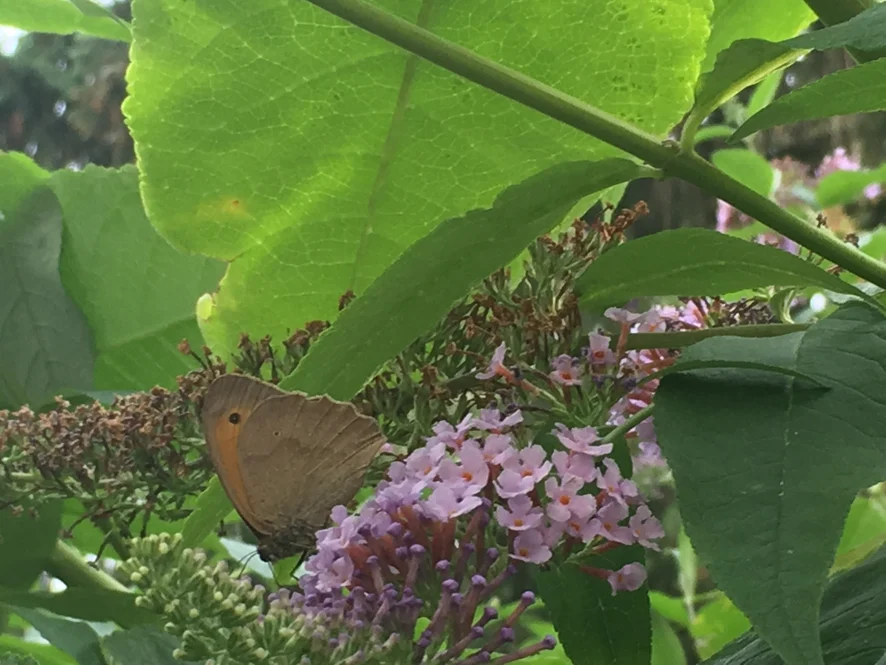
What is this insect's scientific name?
Maniola jurtina
